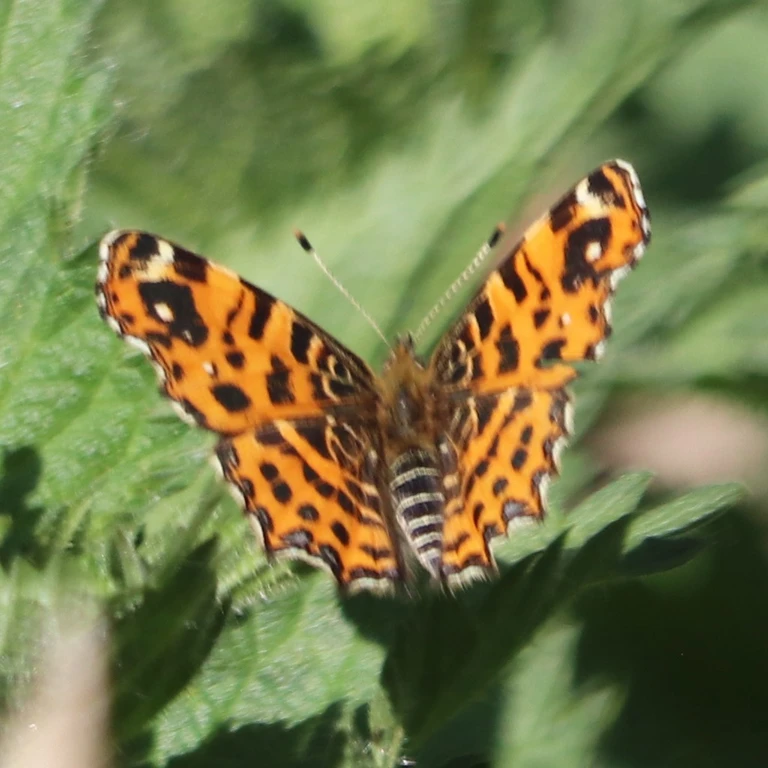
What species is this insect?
Araschnia levana
